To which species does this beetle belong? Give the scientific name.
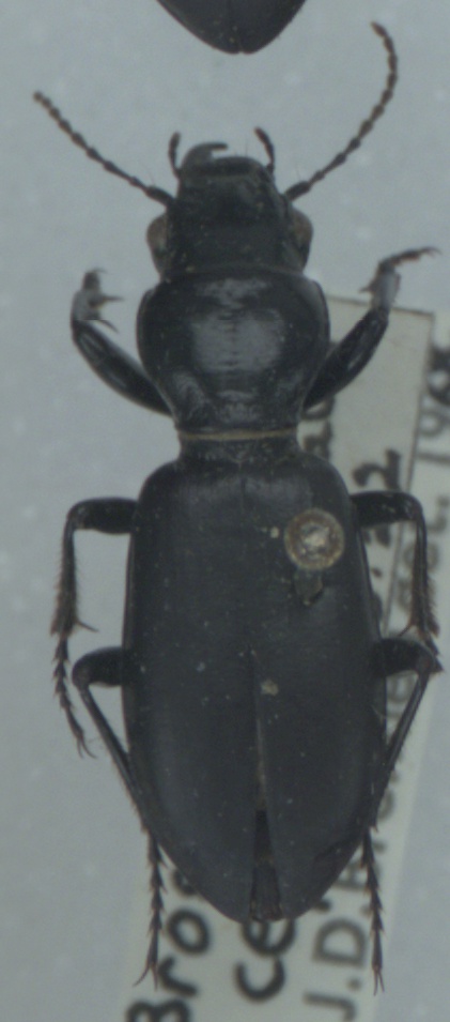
Broscus cephalotes
